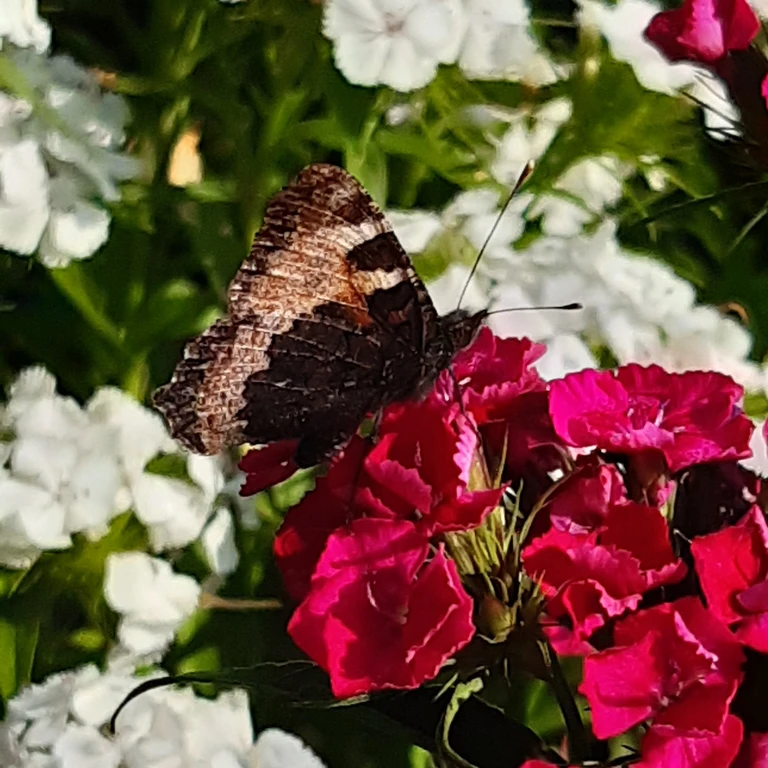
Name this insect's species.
Aglais urticae
